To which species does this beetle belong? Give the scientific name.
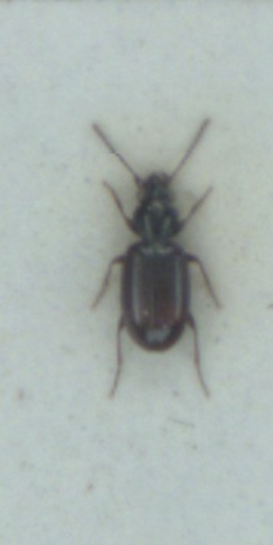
Bembidion normannum
